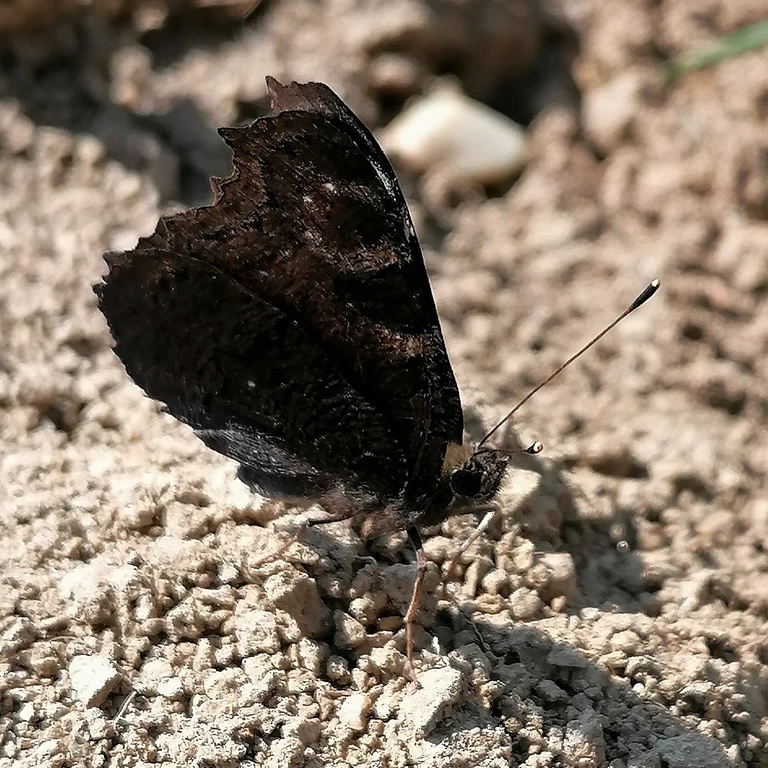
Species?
Aglais io
